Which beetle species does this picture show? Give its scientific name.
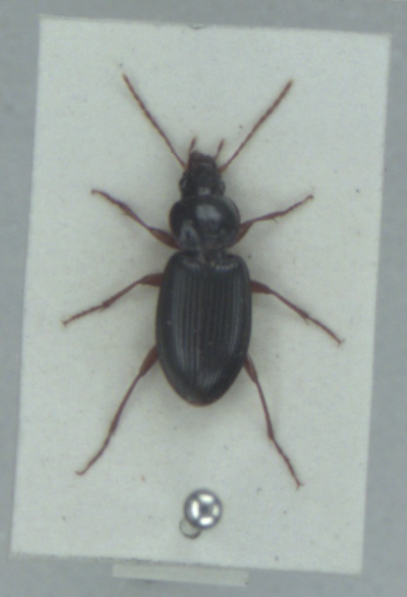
Synuchus vivalis
